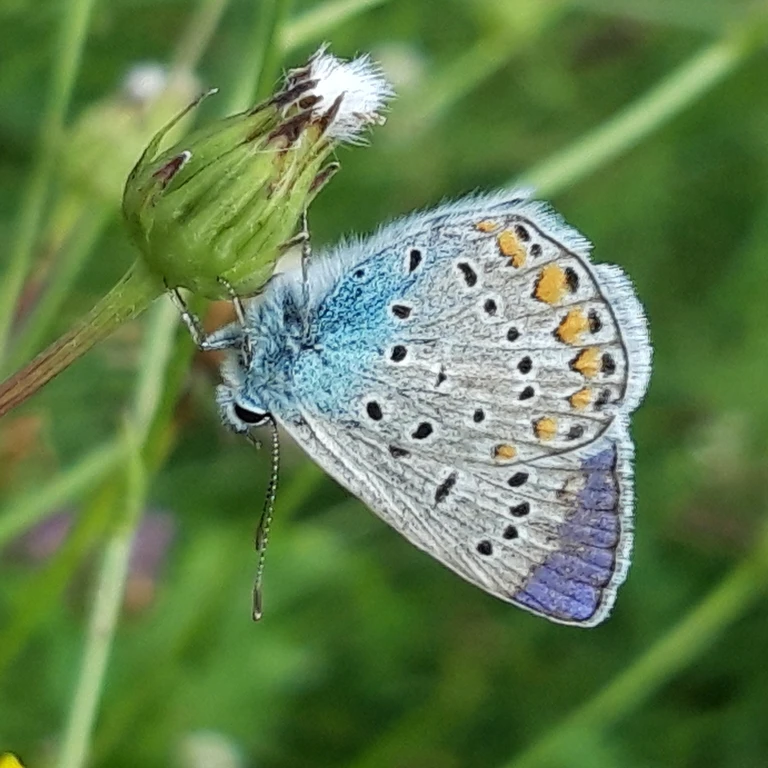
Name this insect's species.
Polyommatus icarus
